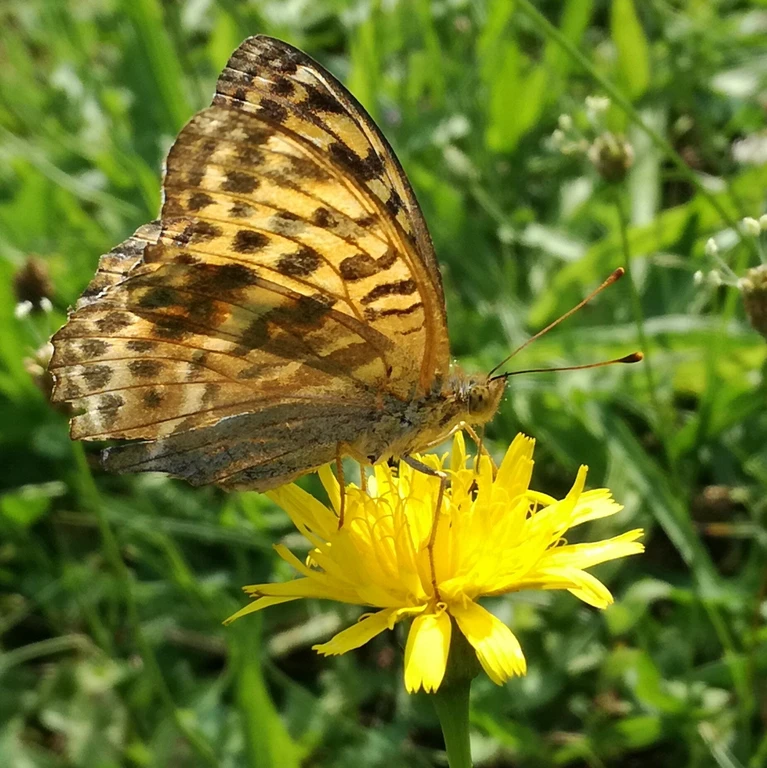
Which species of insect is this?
Argynnis paphia
